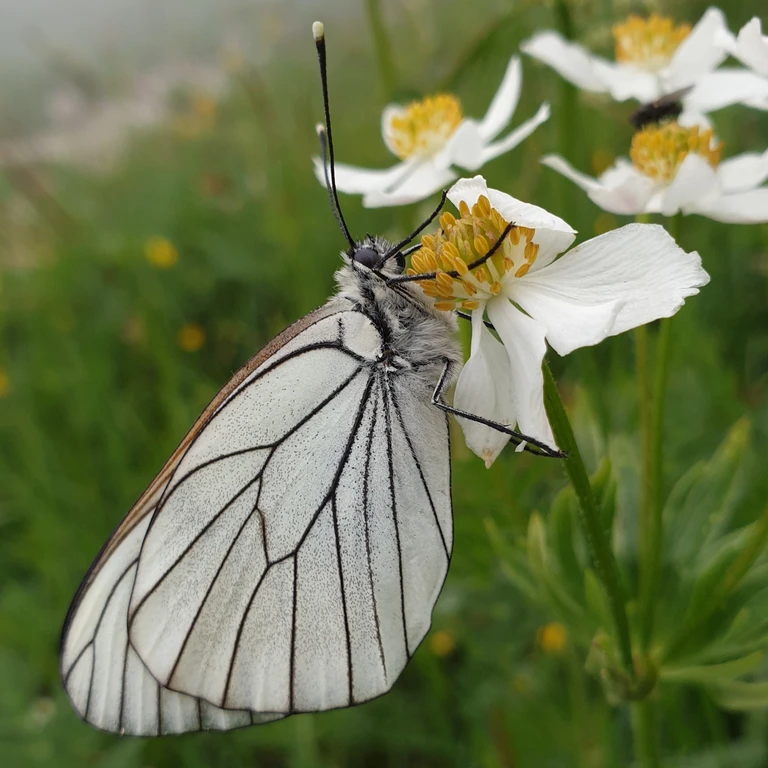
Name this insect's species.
Aporia crataegi
